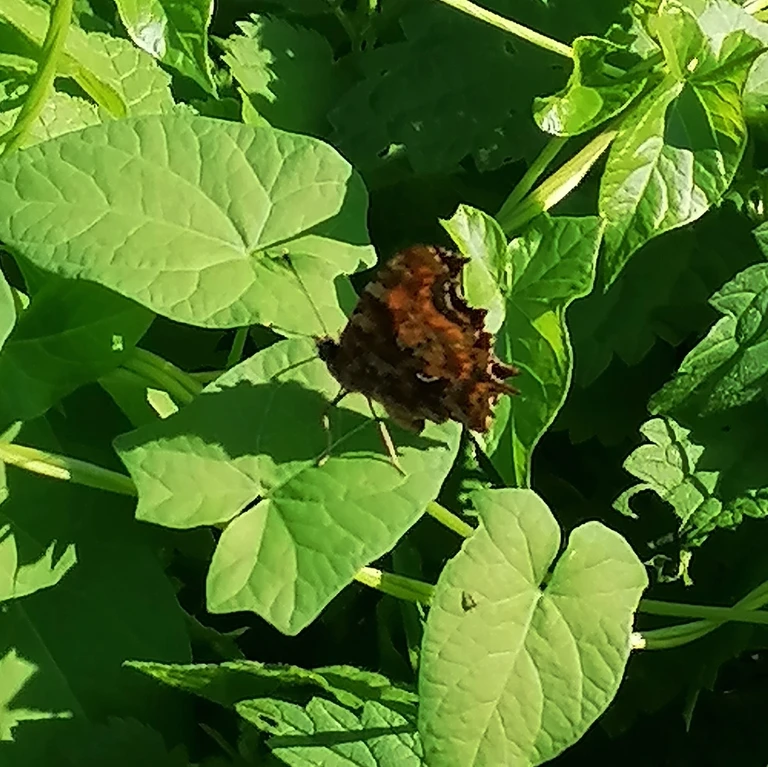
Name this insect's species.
Polygonia c-album
